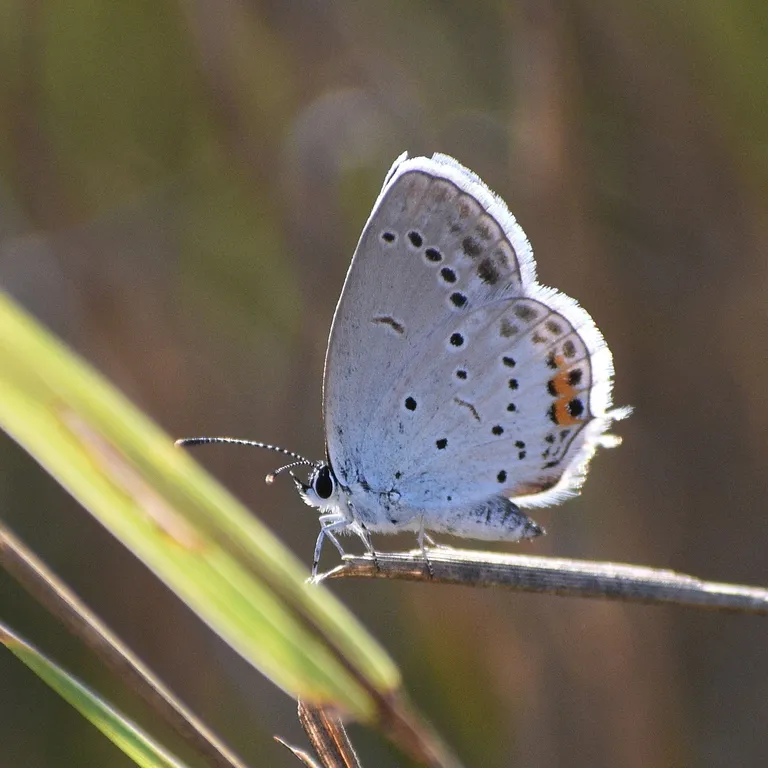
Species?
Cupido argiades (also Elkalyce argiades)
